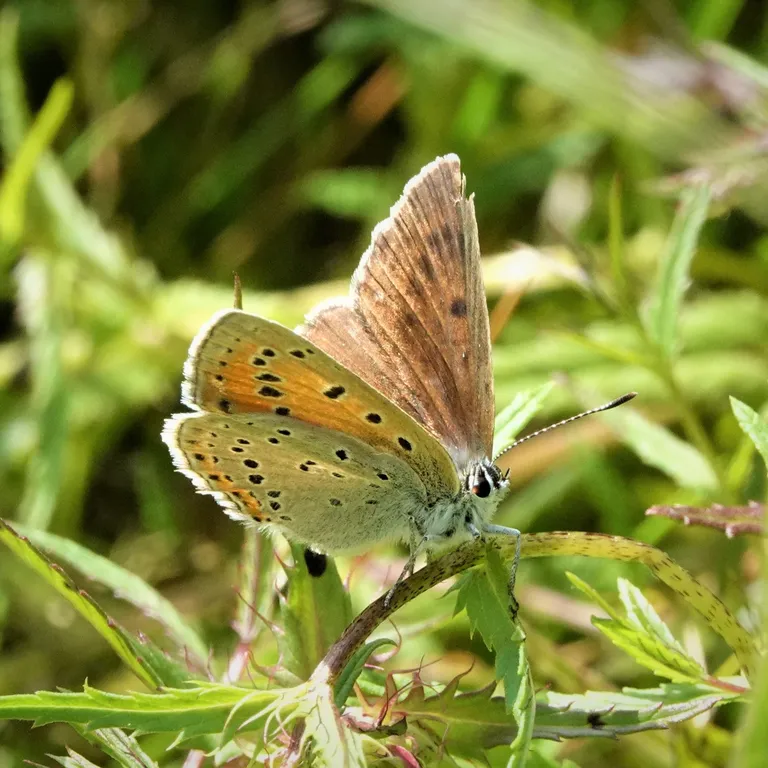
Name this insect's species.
Lycaena hippothoe (also Palaeochrysophanus hippothoe)
